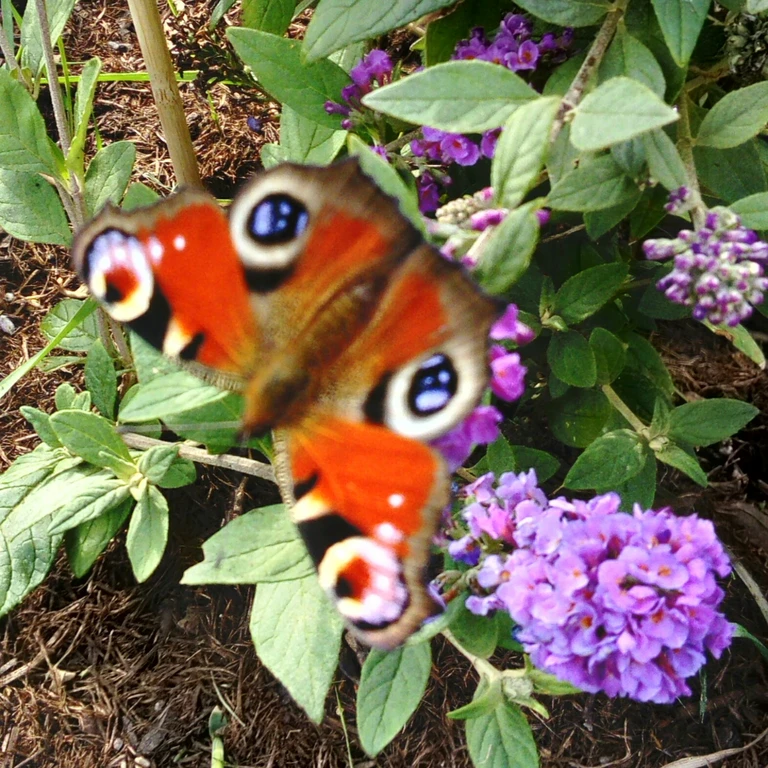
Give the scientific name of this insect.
Aglais io
